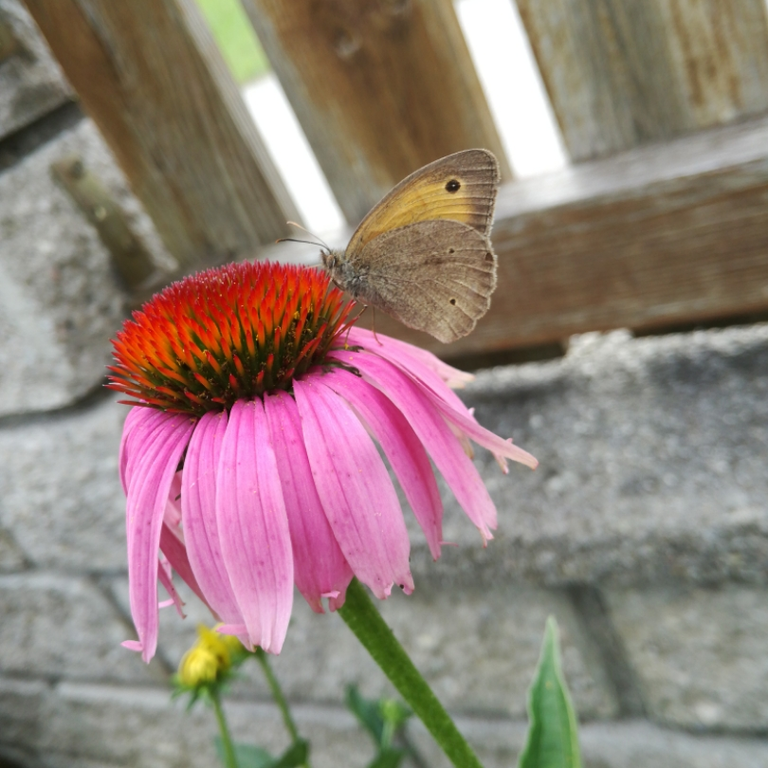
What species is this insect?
Maniola jurtina
